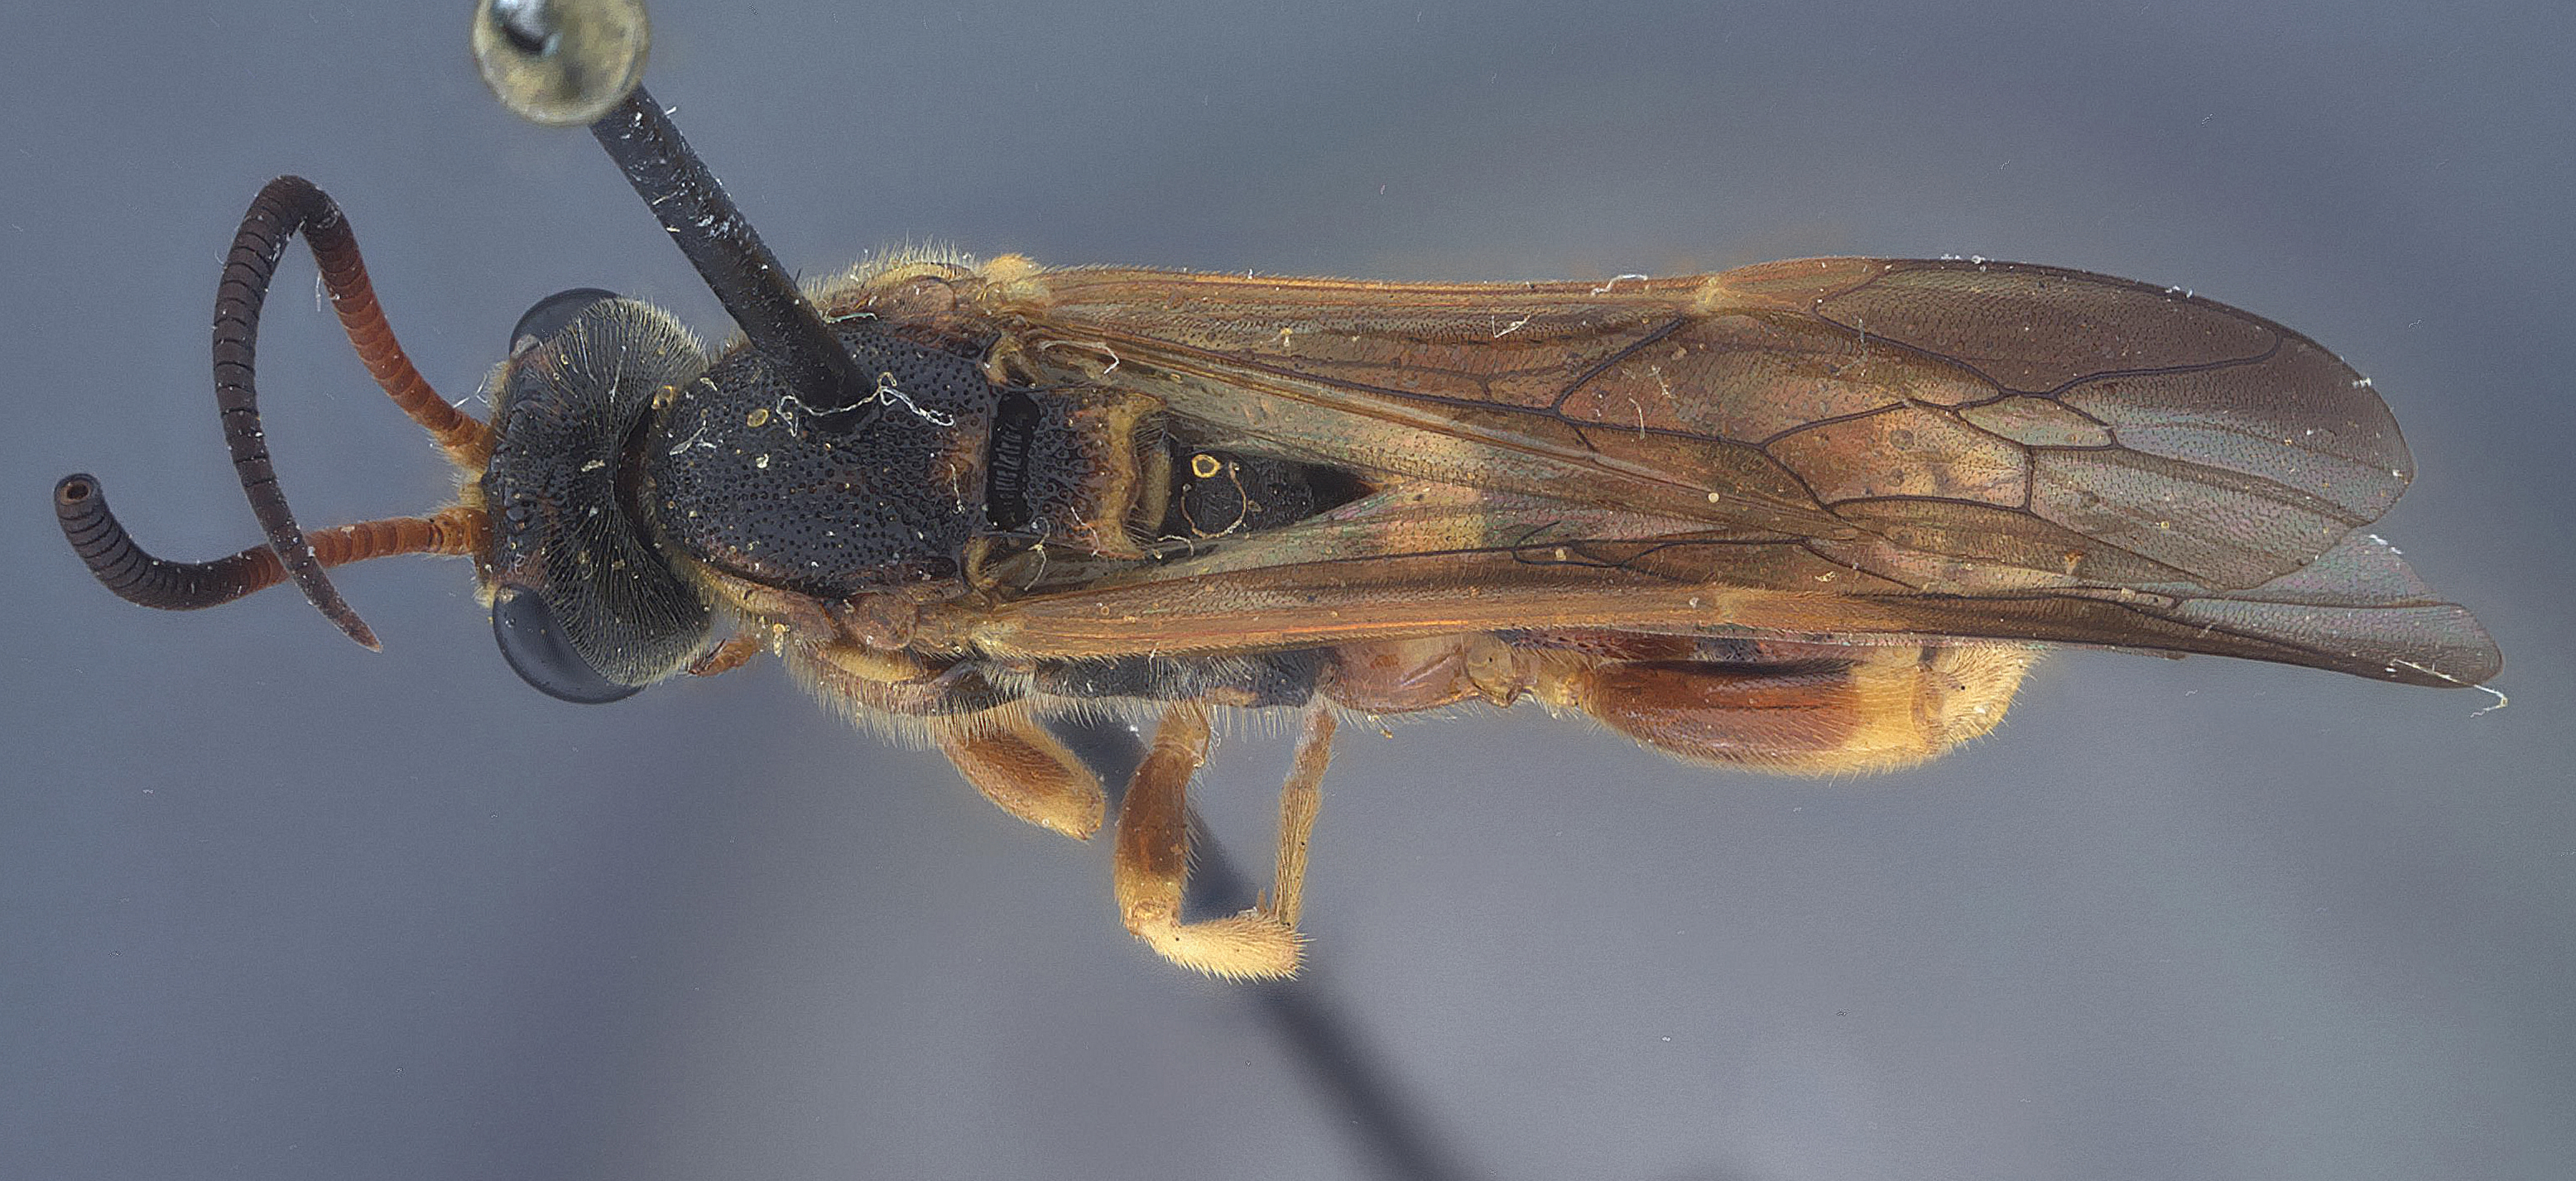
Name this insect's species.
Metopius mimicus
